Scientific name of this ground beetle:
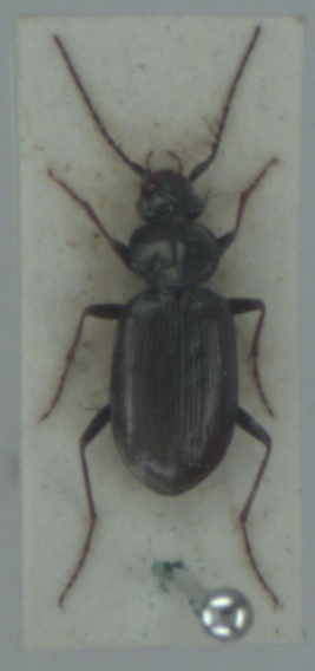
Loricera pilicornis
